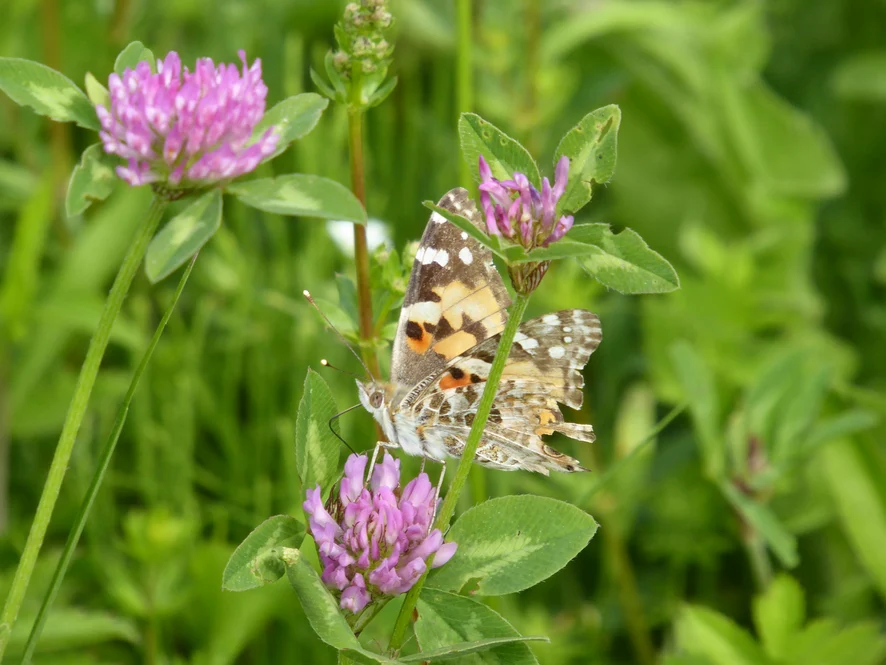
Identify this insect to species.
Vanessa cardui
